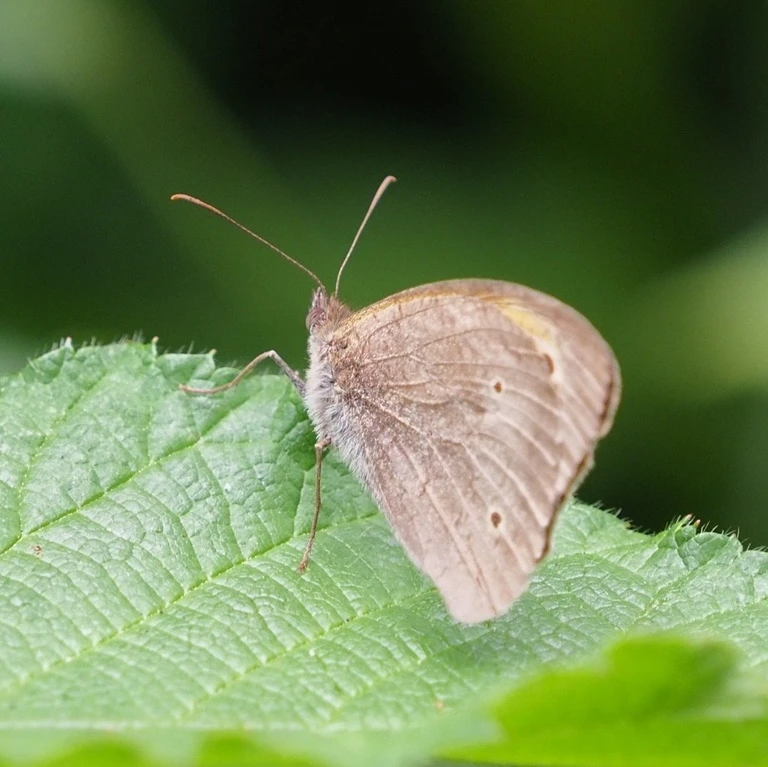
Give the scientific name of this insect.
Maniola jurtina
